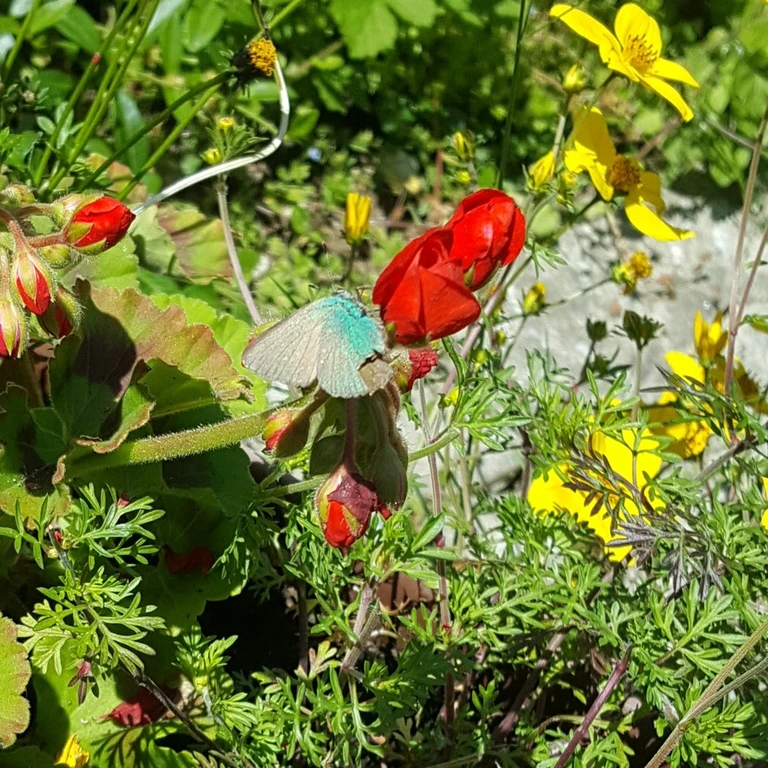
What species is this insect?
Callophrys rubi
